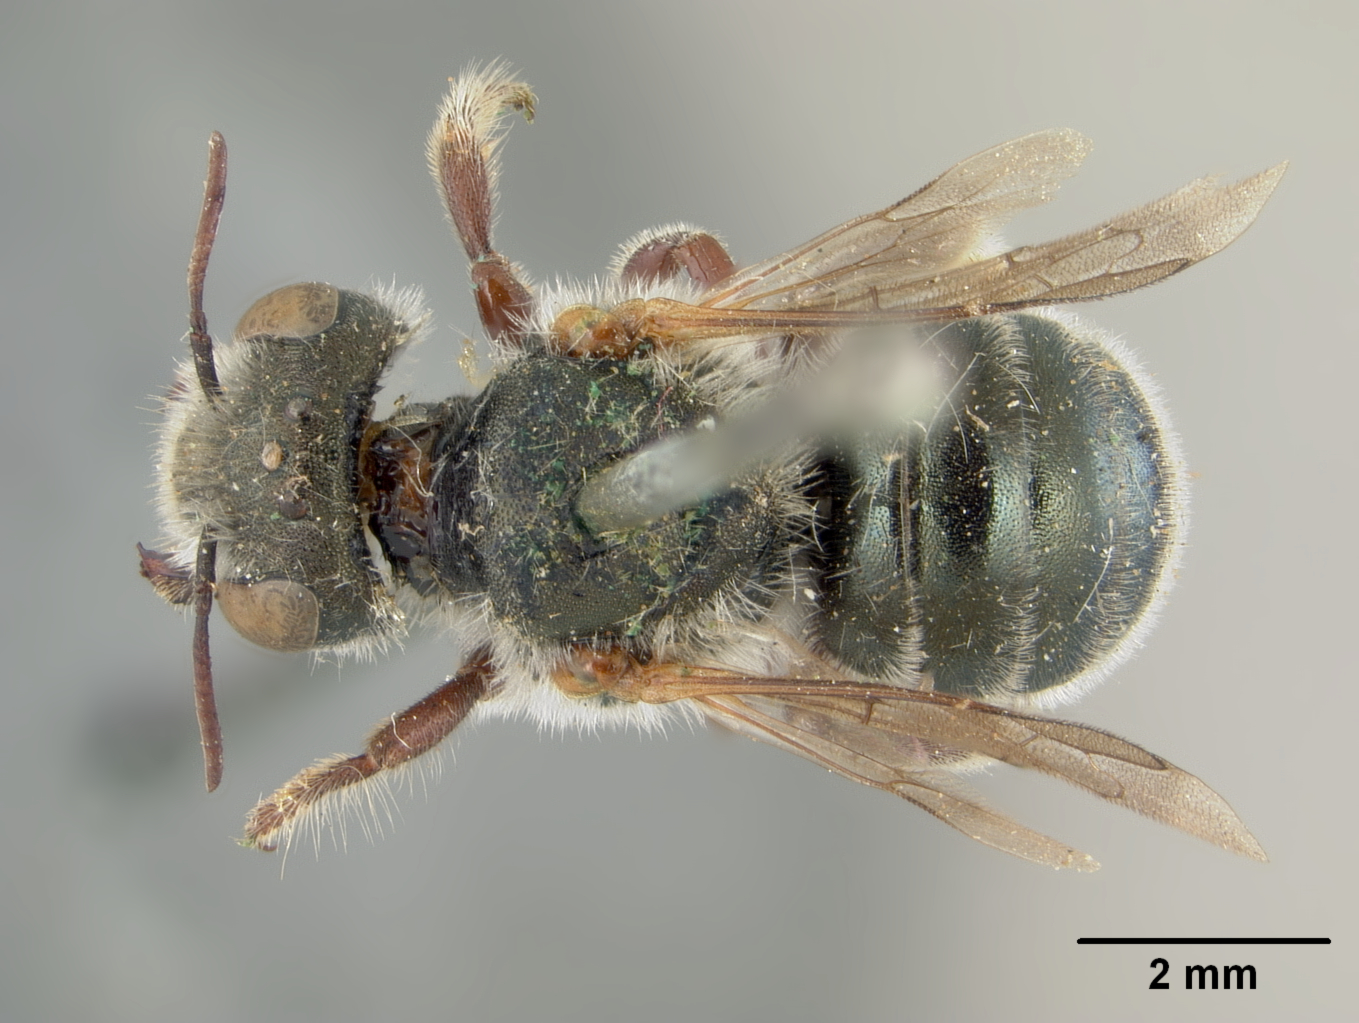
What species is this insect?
Osmia titusi
